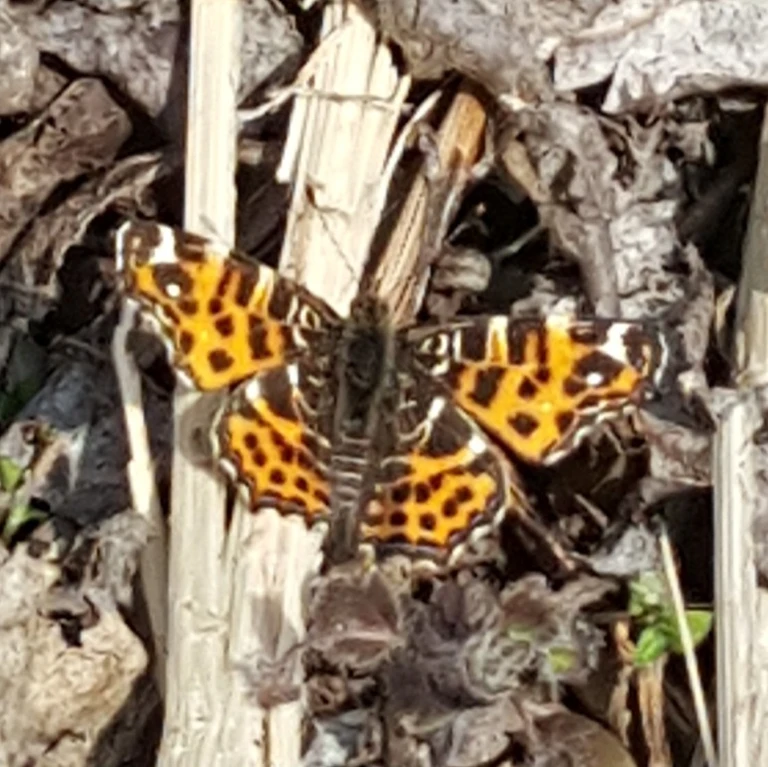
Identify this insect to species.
Araschnia levana
